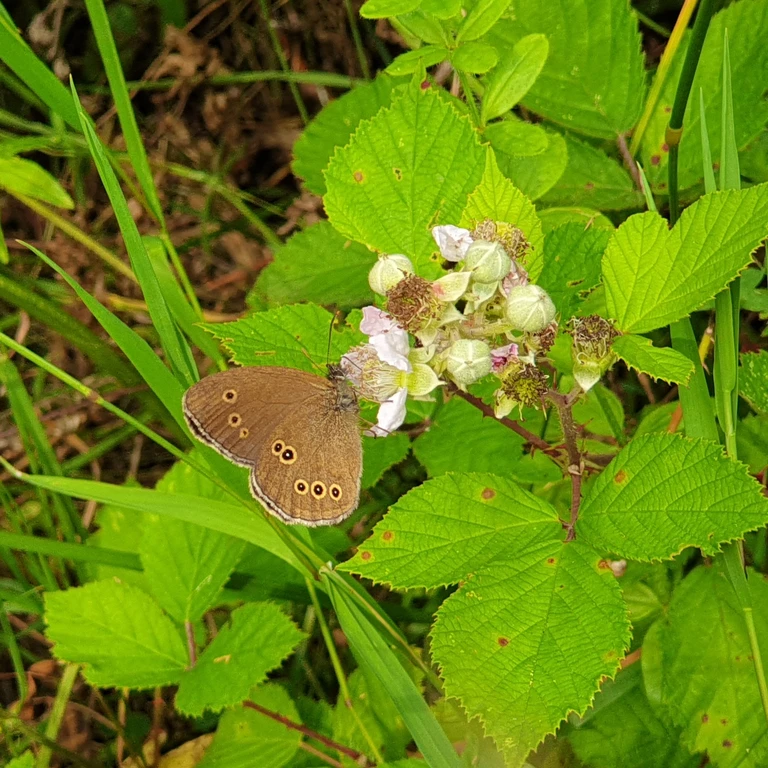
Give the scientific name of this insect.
Aphantopus hyperantus
